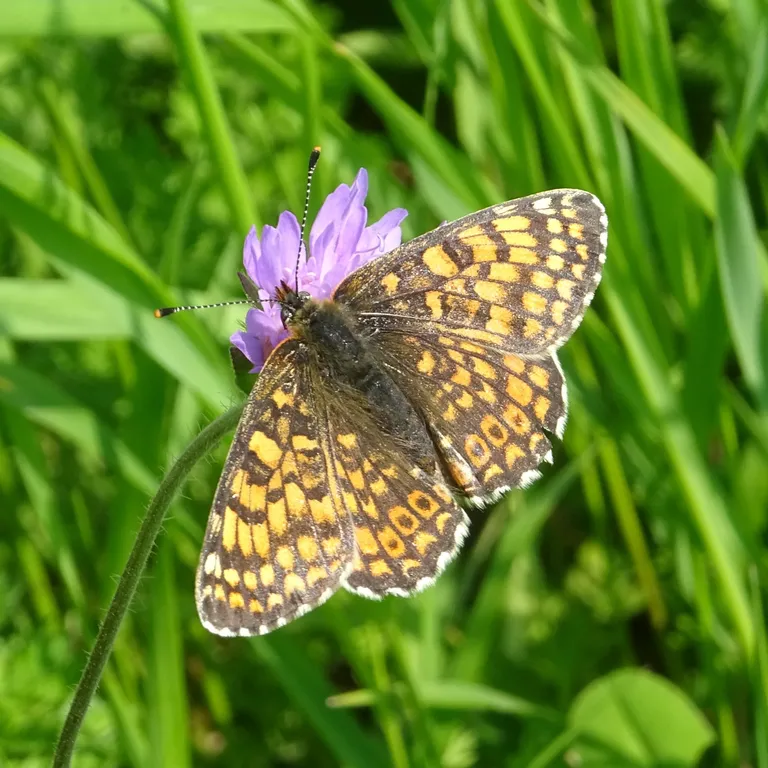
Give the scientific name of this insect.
Melitaea cinxia
